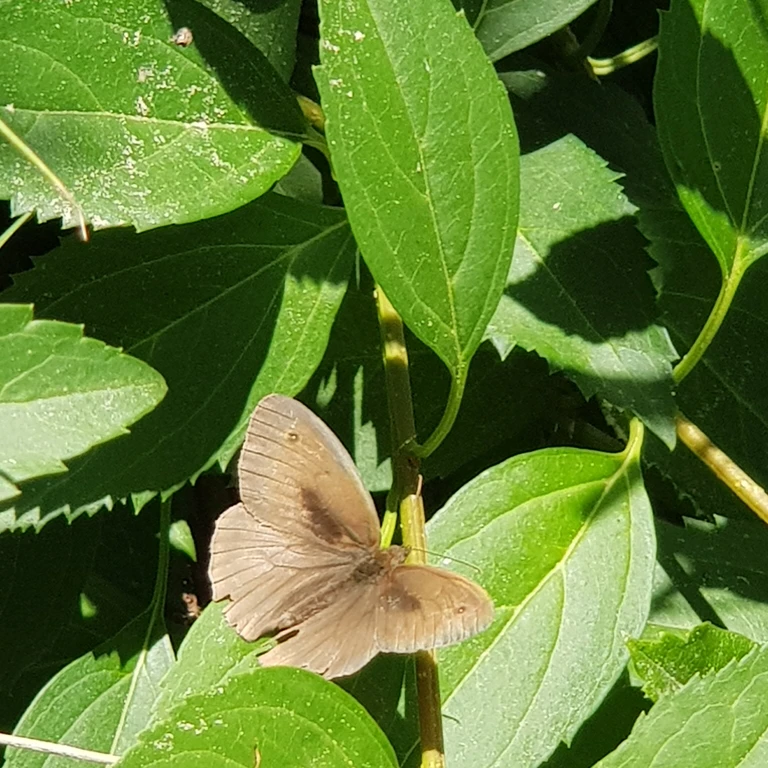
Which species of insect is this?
Maniola jurtina
